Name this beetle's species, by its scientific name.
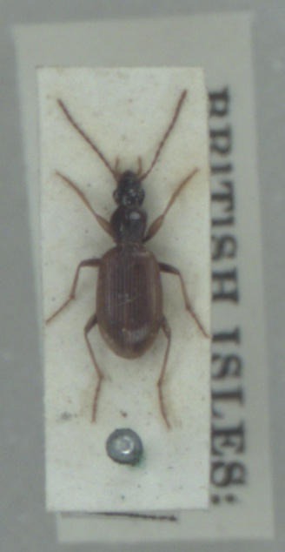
Oxypselaphus obscurus
